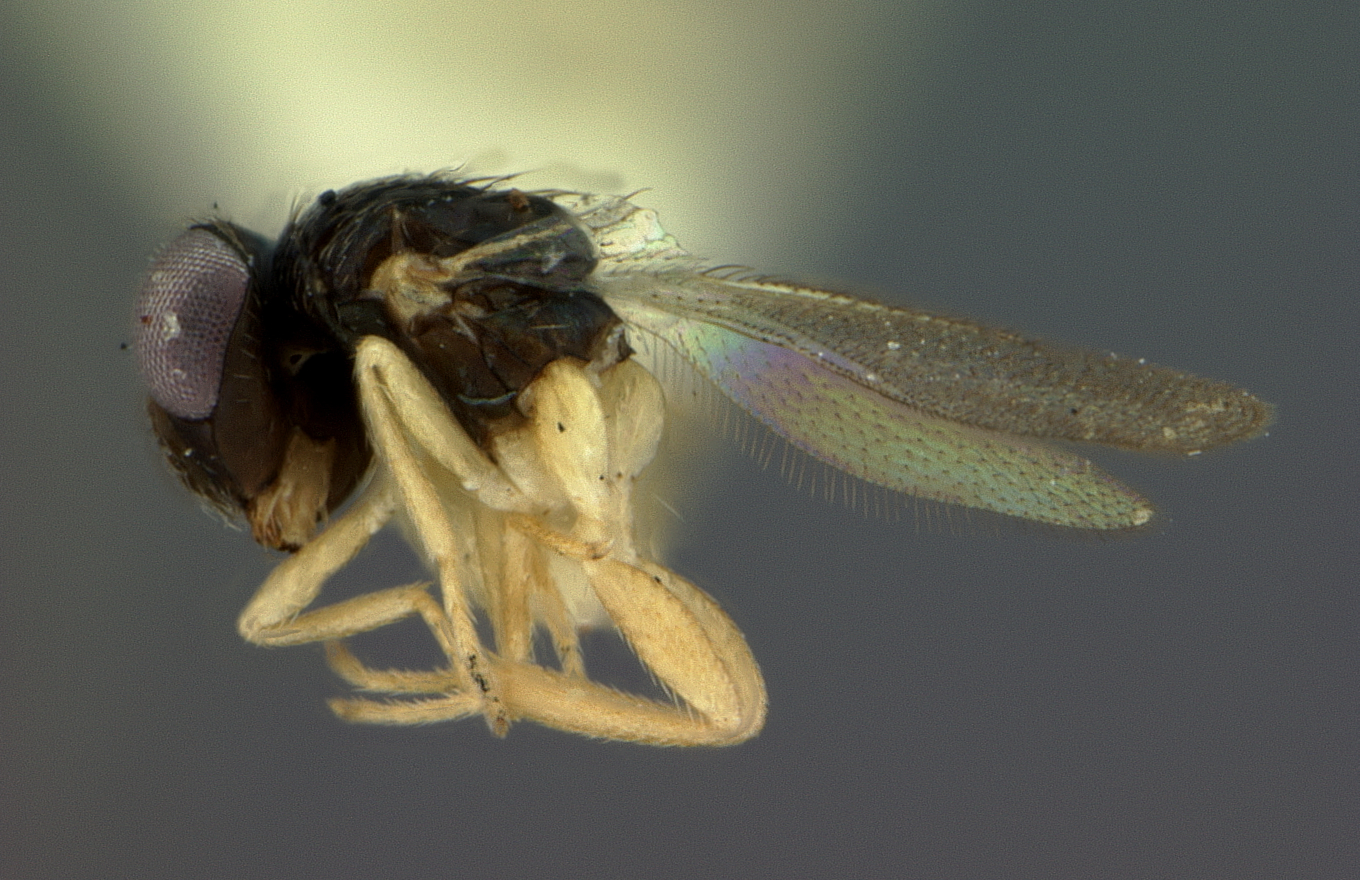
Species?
Nesolynx flavipes
